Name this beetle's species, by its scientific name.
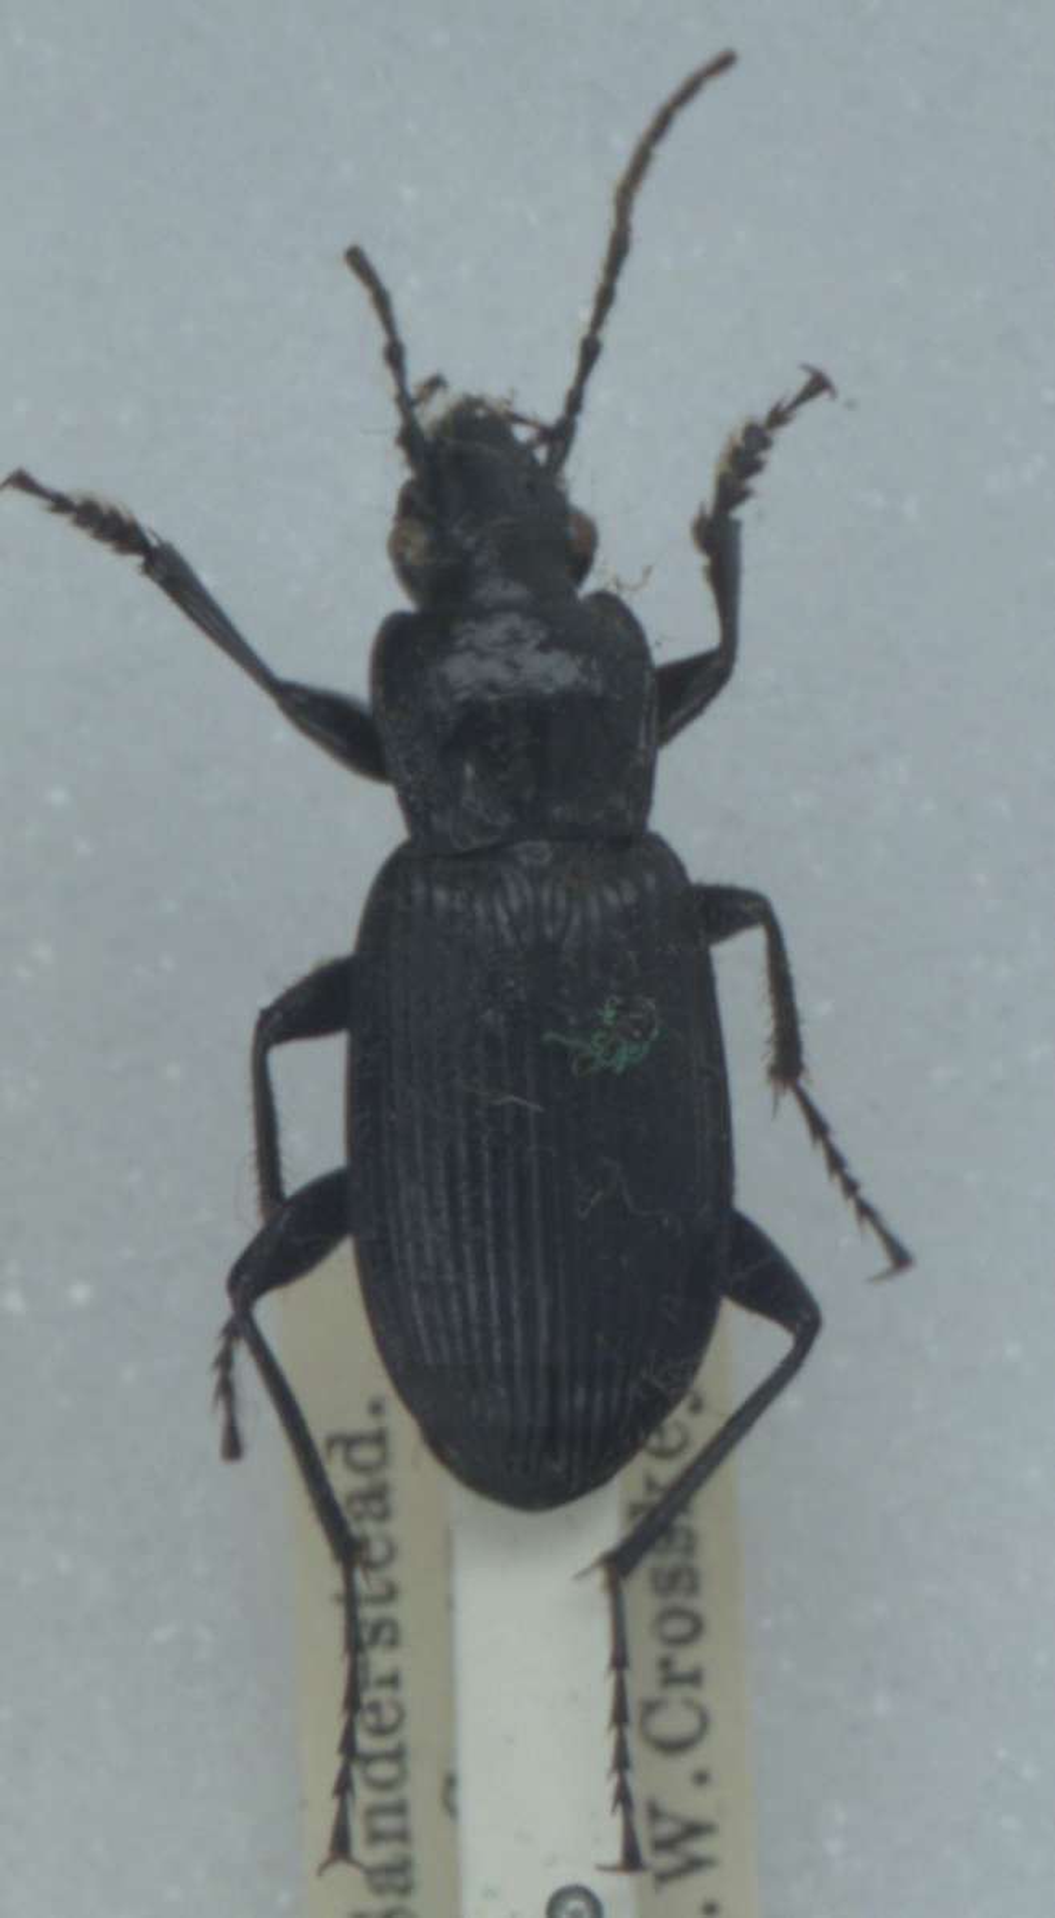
Pterostichus niger
